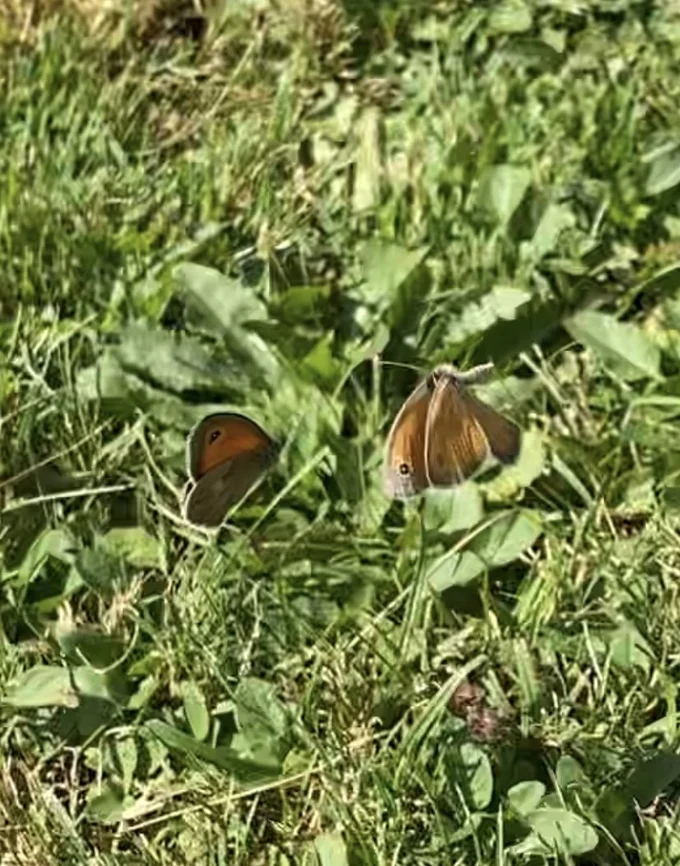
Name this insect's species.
Coenonympha pamphilus
